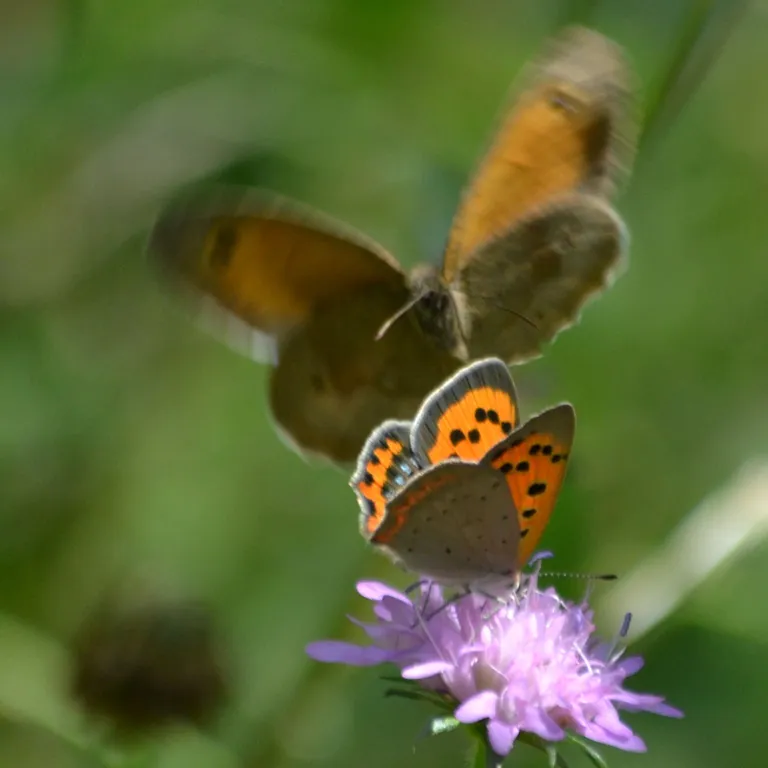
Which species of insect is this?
Lycaena phlaeas
